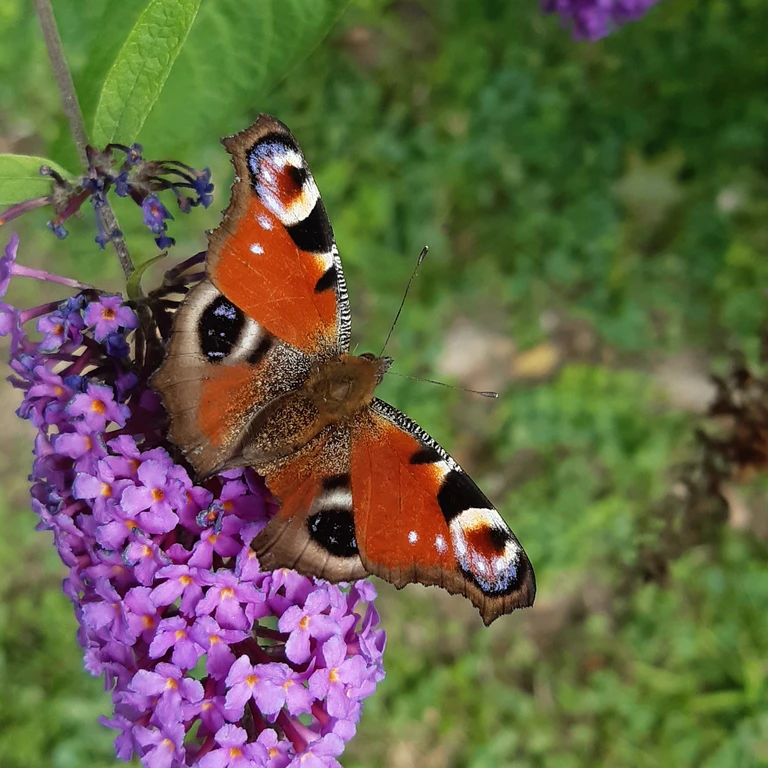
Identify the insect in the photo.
Aglais io
